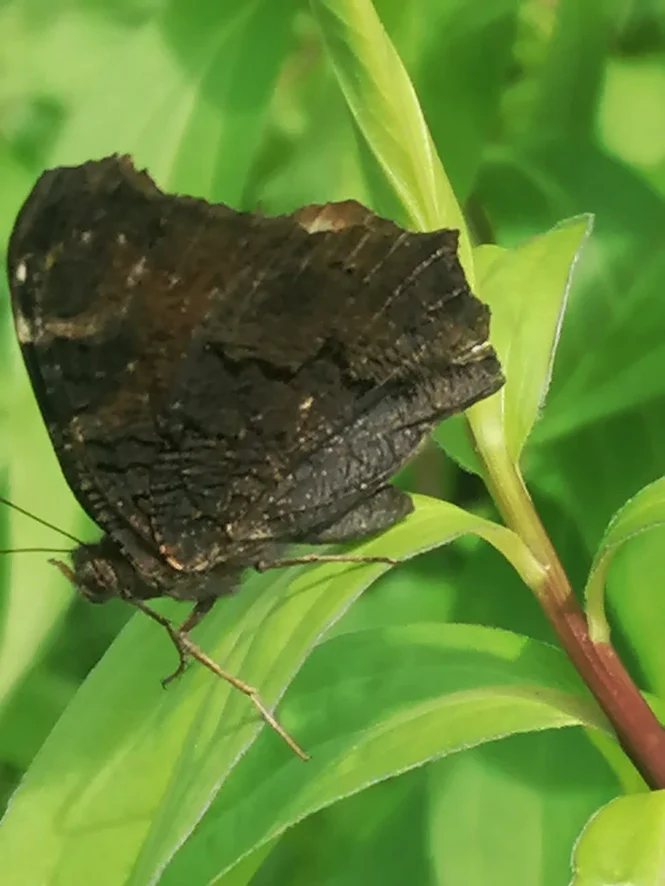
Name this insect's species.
Aglais io
